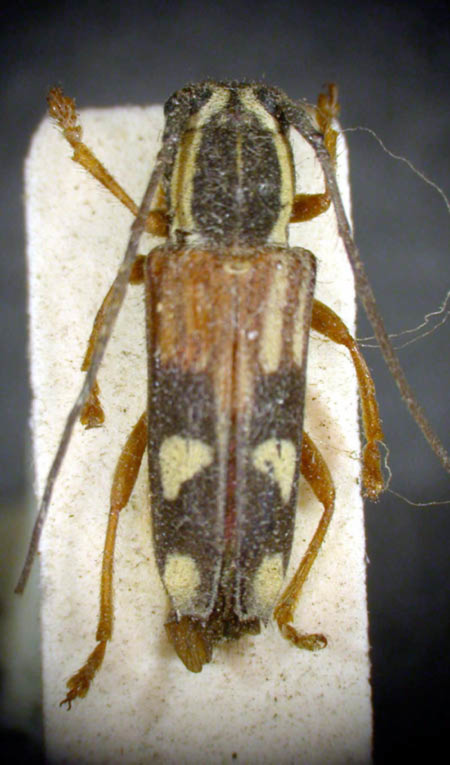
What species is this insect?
Glenea rufobasalis
